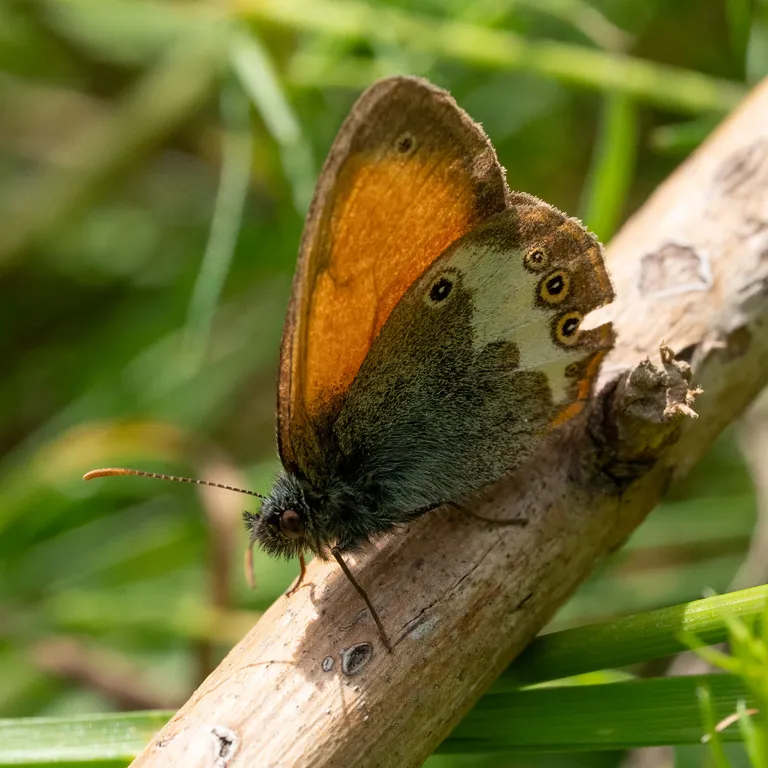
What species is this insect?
Coenonympha arcania
